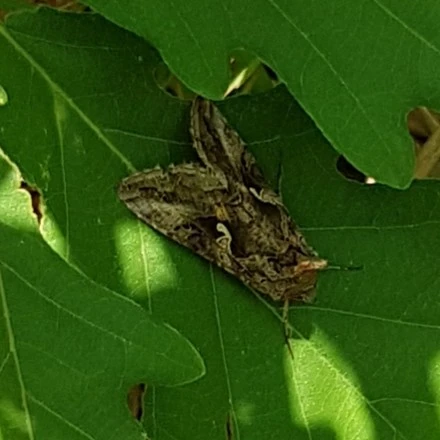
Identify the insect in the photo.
Autographa gamma
